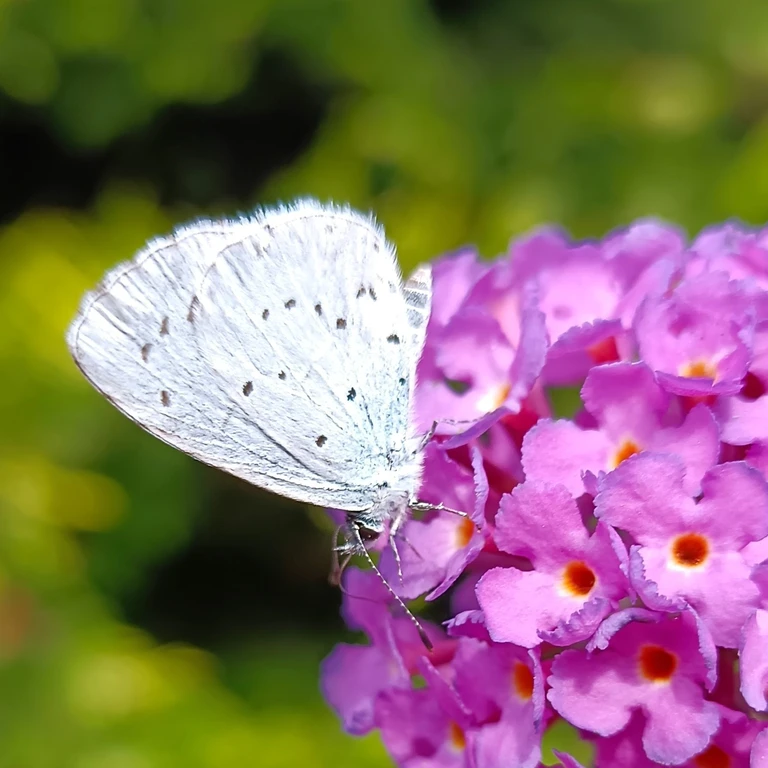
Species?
Celastrina argiolus
